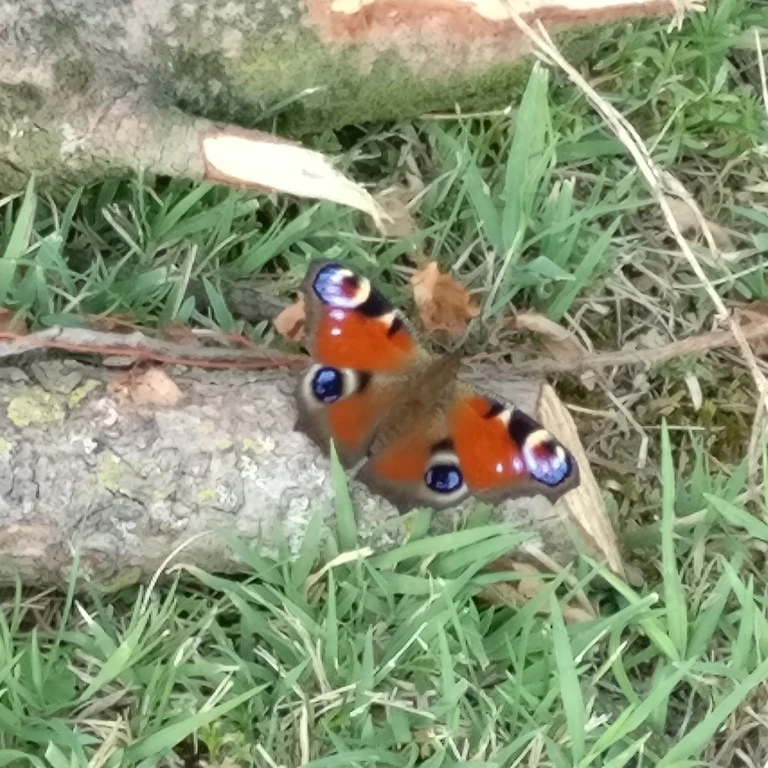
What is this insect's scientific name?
Aglais io
